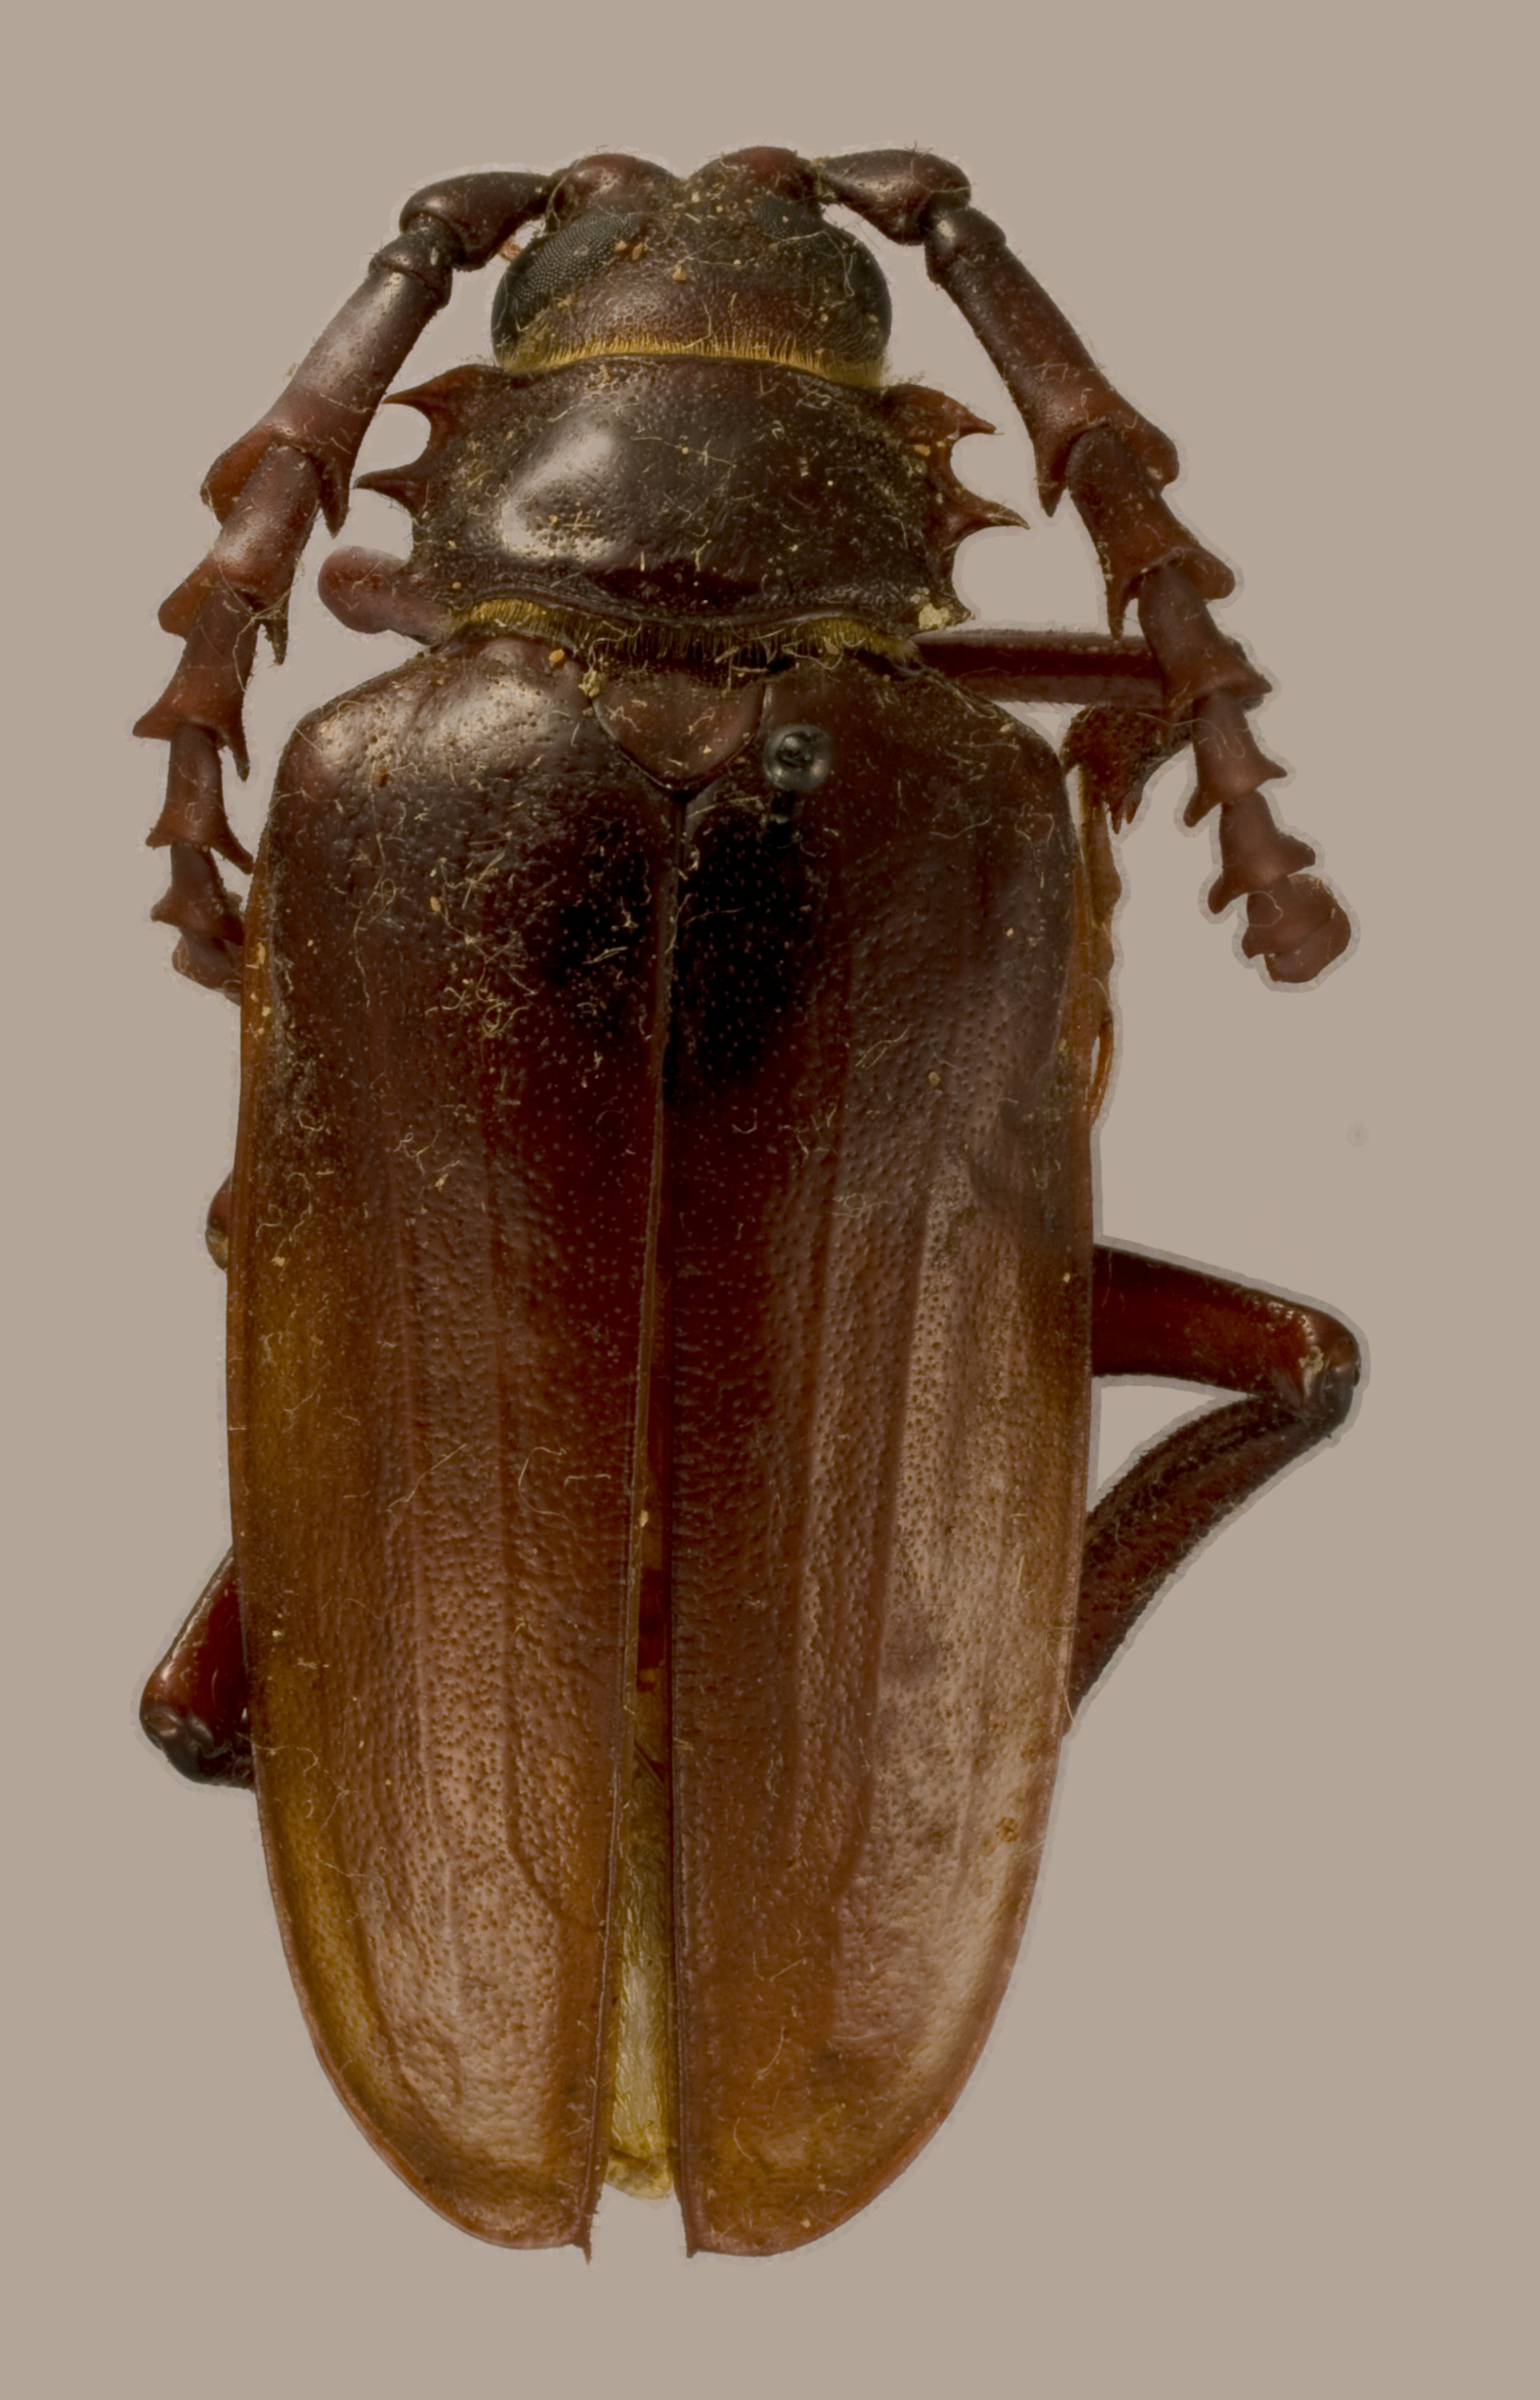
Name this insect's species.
Prionus californicus (also Prionus orbiceps)
